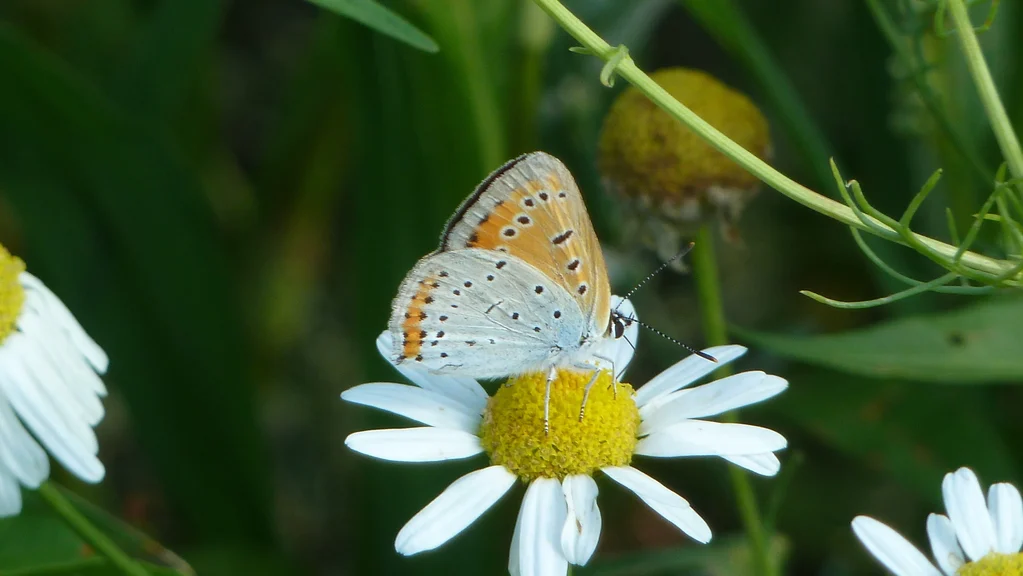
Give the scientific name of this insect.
Lycaena dispar
